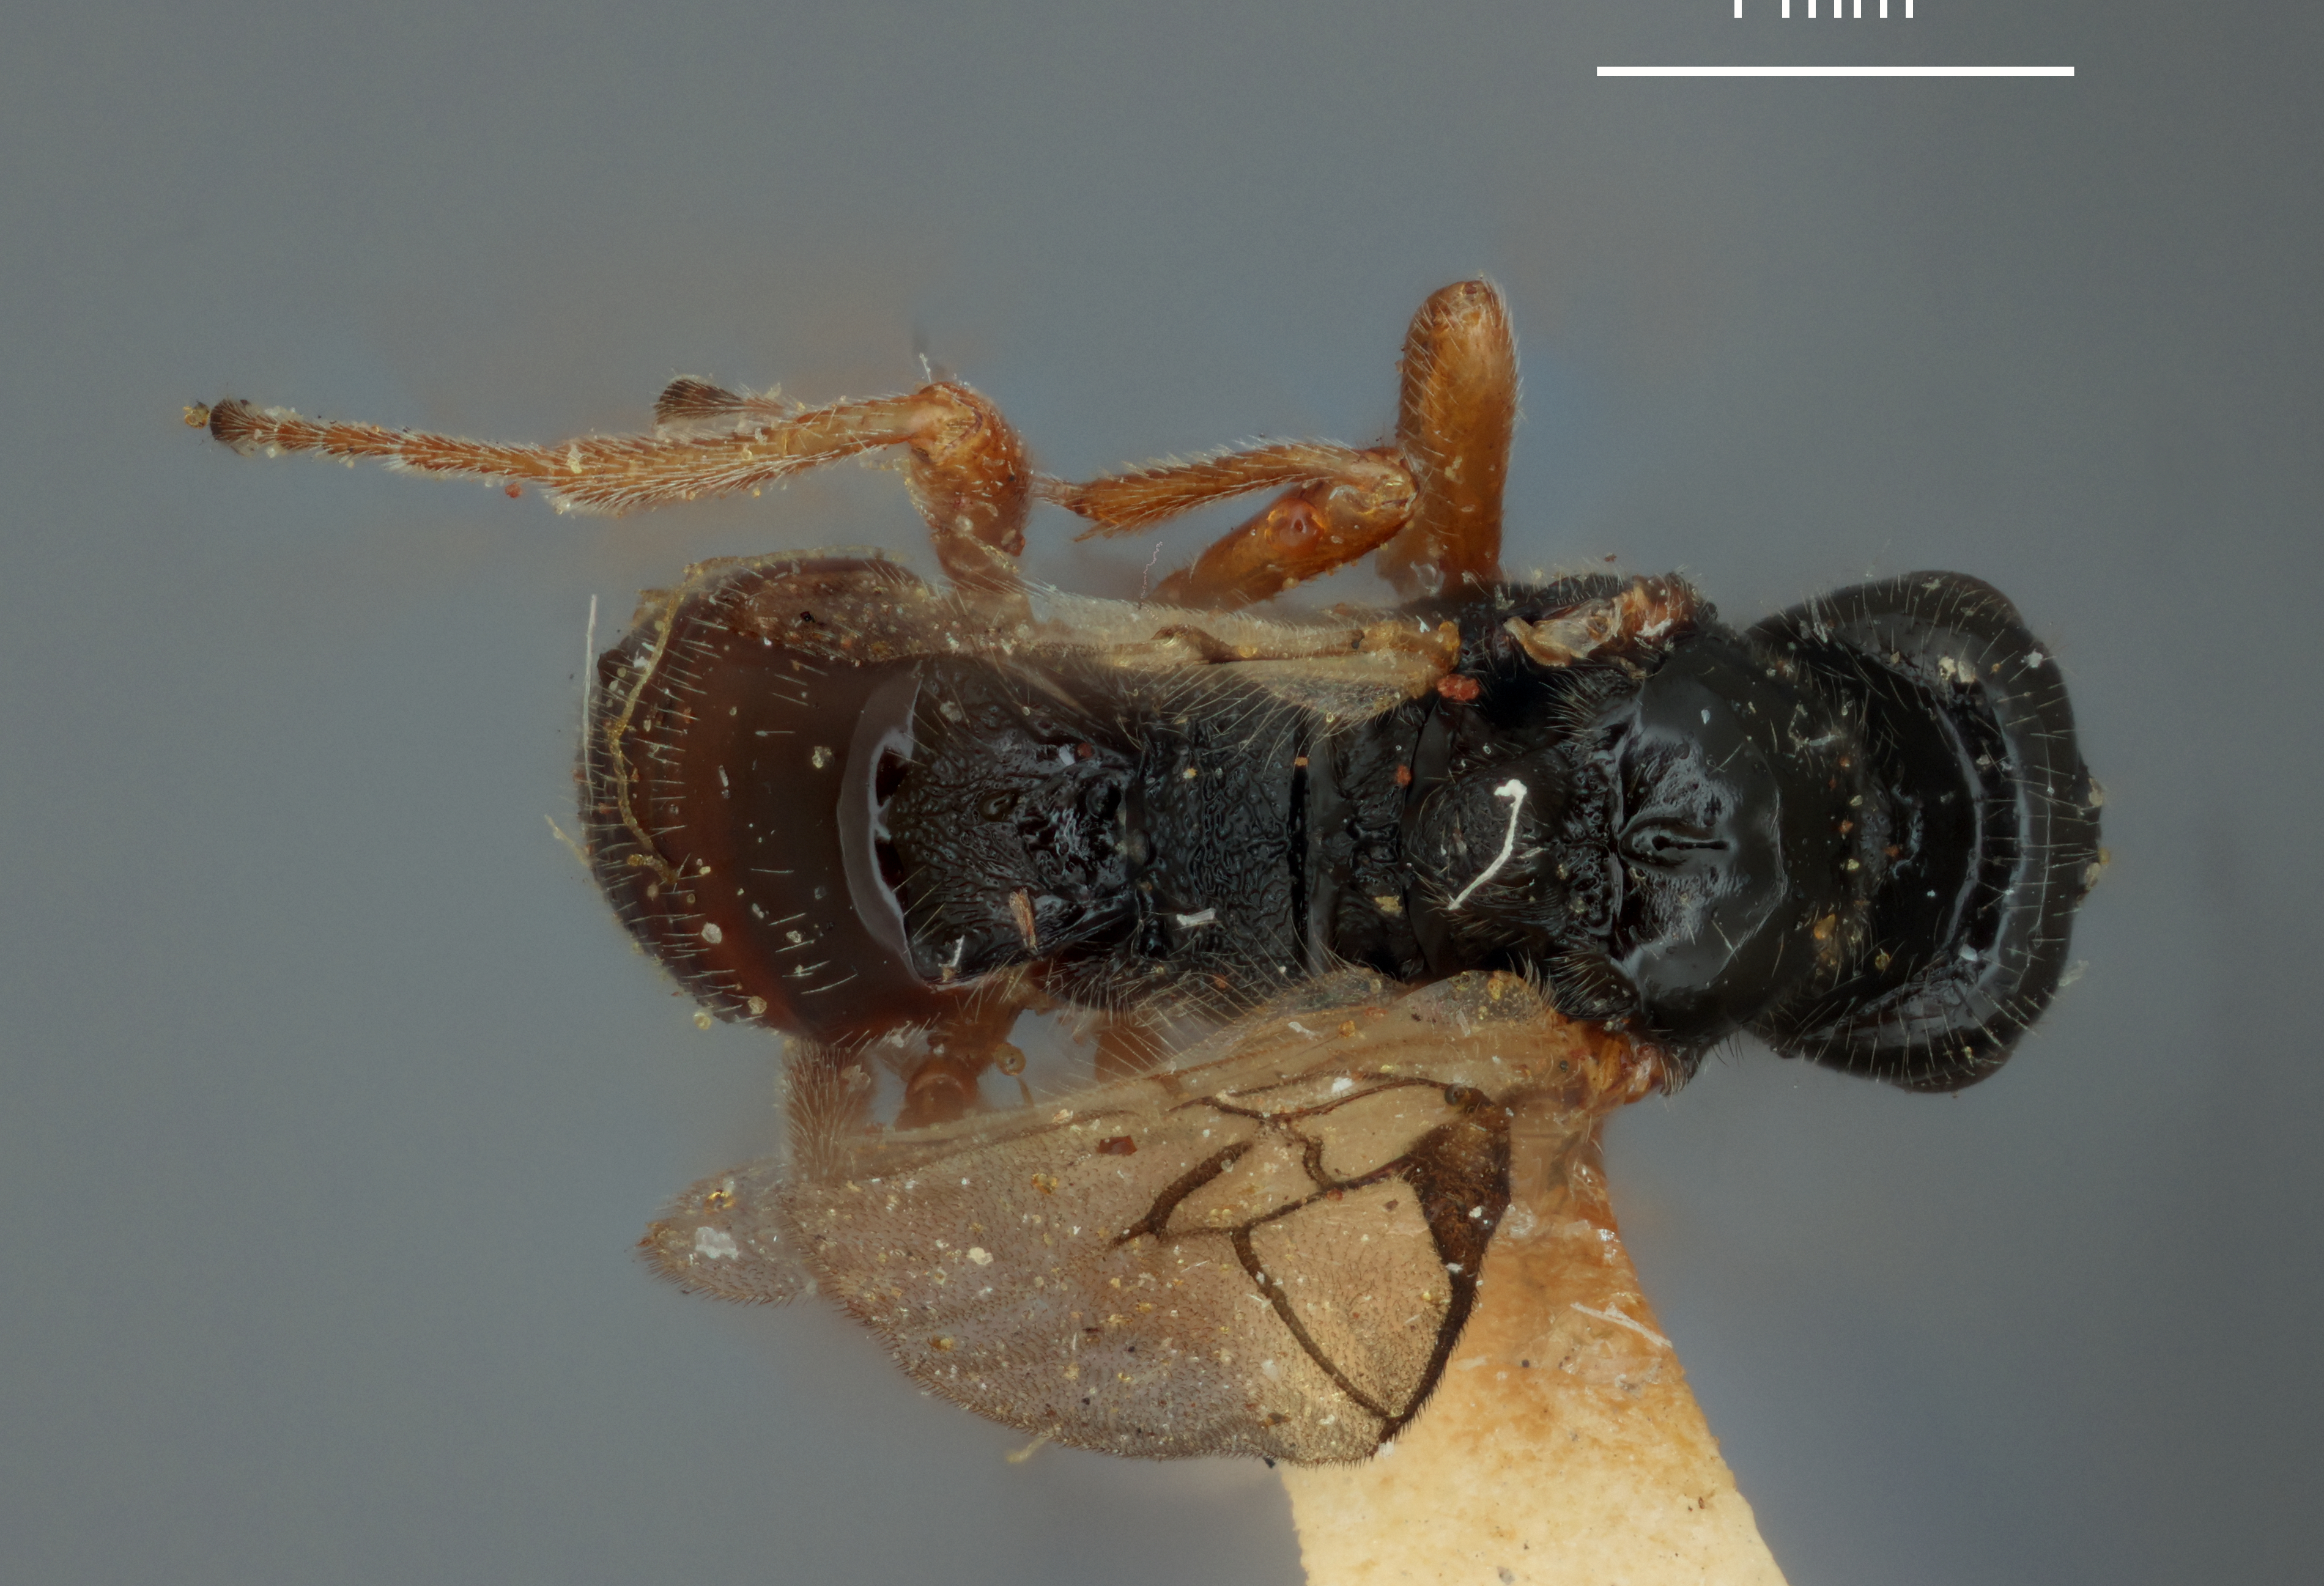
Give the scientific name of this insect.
Opius retractus
